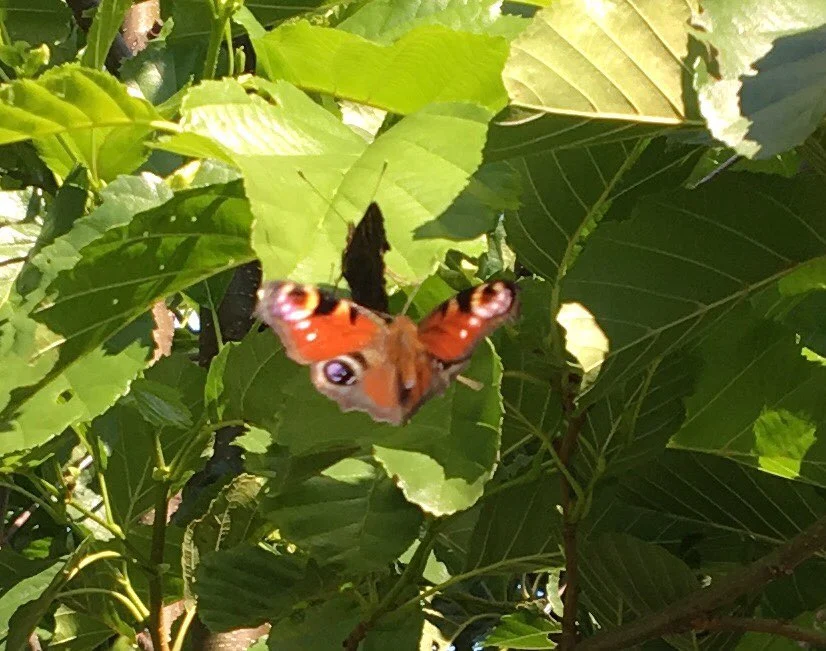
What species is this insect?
Aglais io
